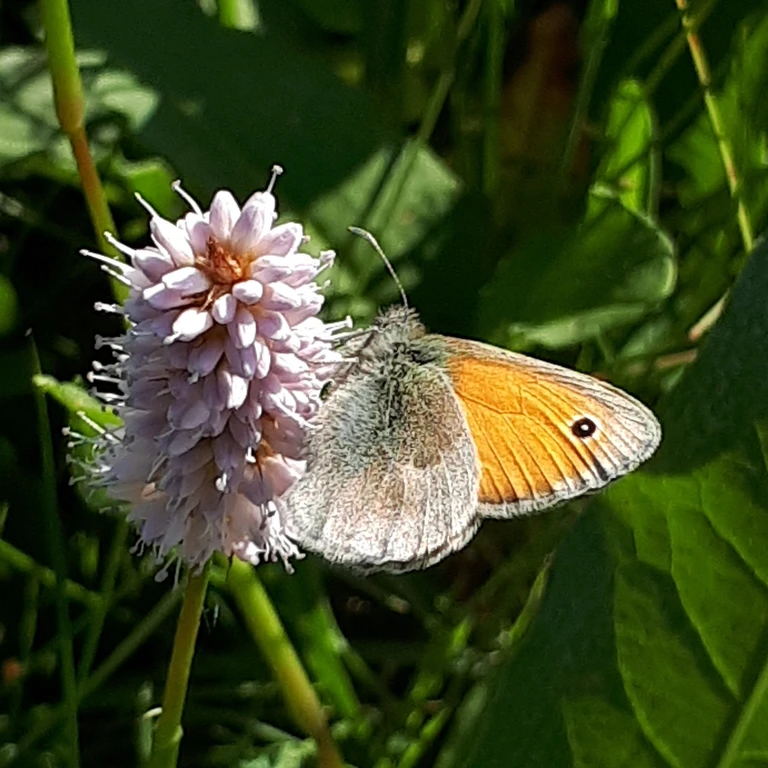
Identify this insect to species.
Coenonympha pamphilus
